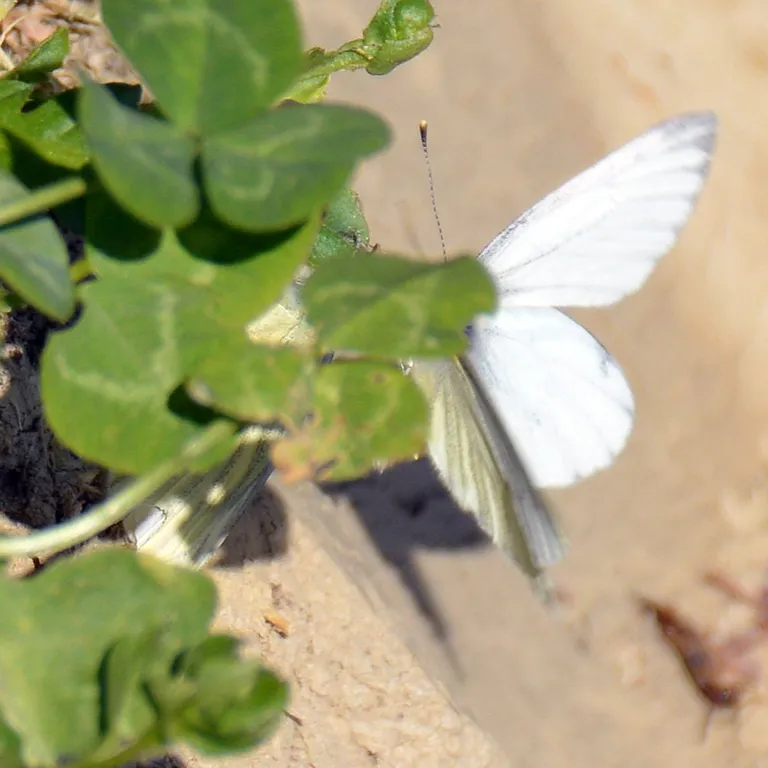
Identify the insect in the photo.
Pieris napi
